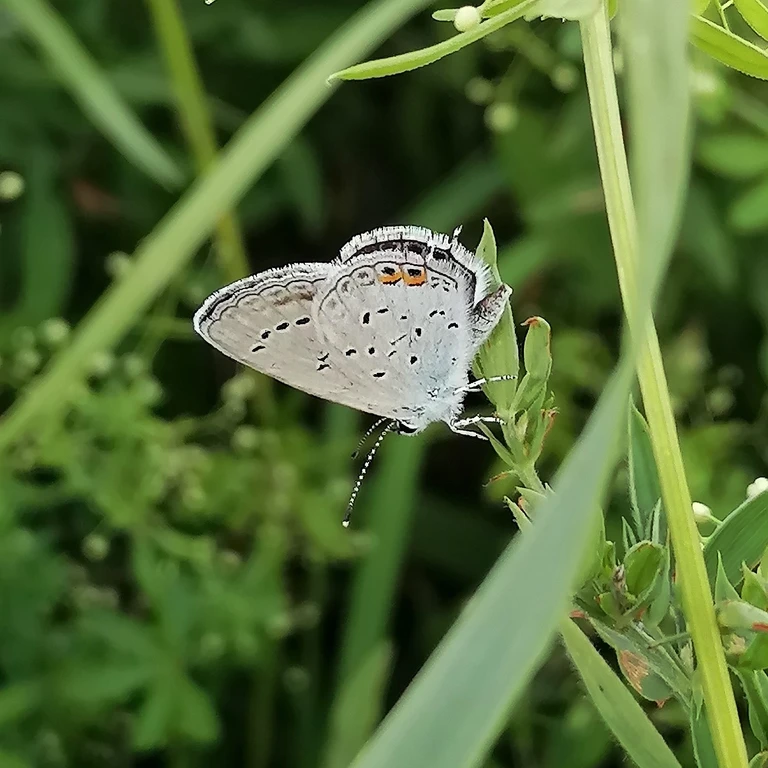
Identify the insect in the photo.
Cupido argiades (also Elkalyce argiades)
